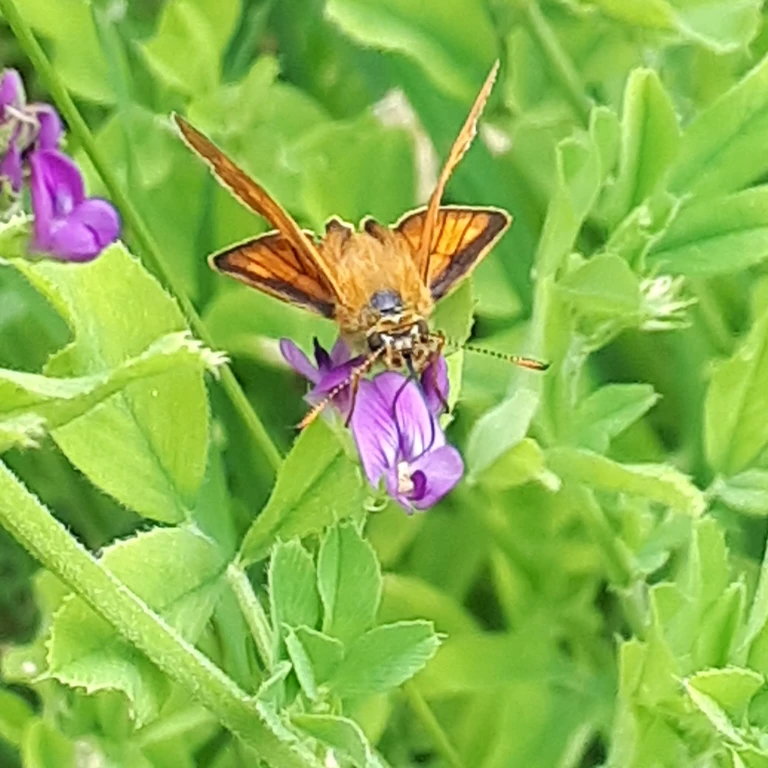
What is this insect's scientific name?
Ochlodes sylvanus (also Ochlodes venata)
